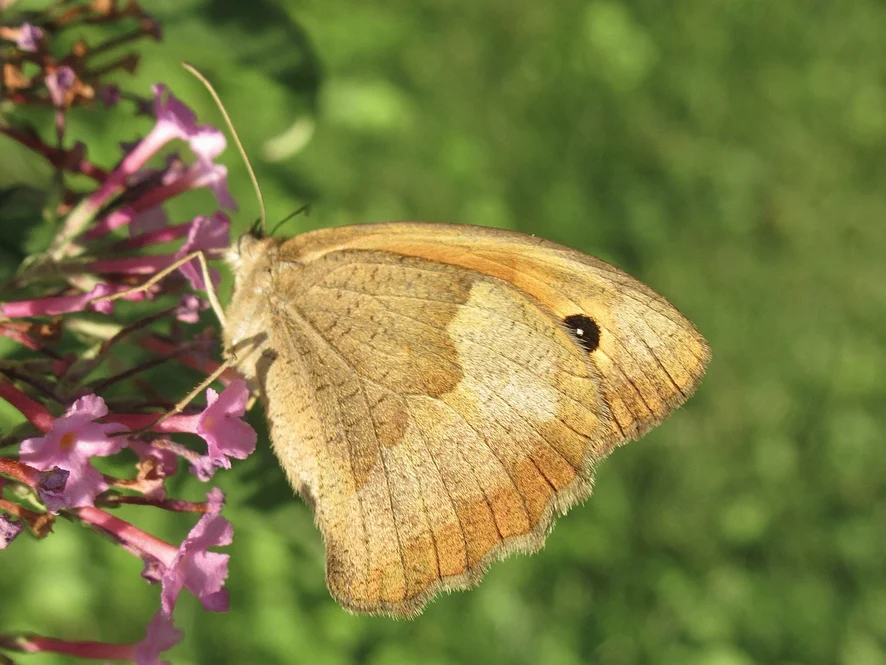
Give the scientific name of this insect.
Maniola jurtina
